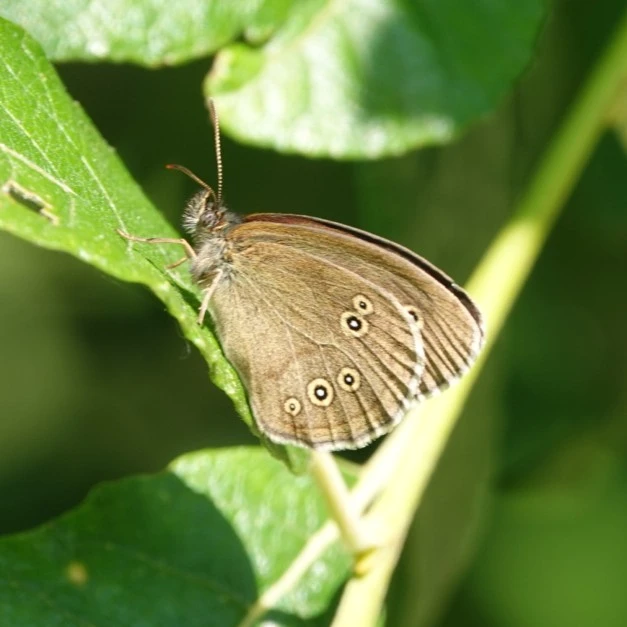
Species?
Aphantopus hyperantus
